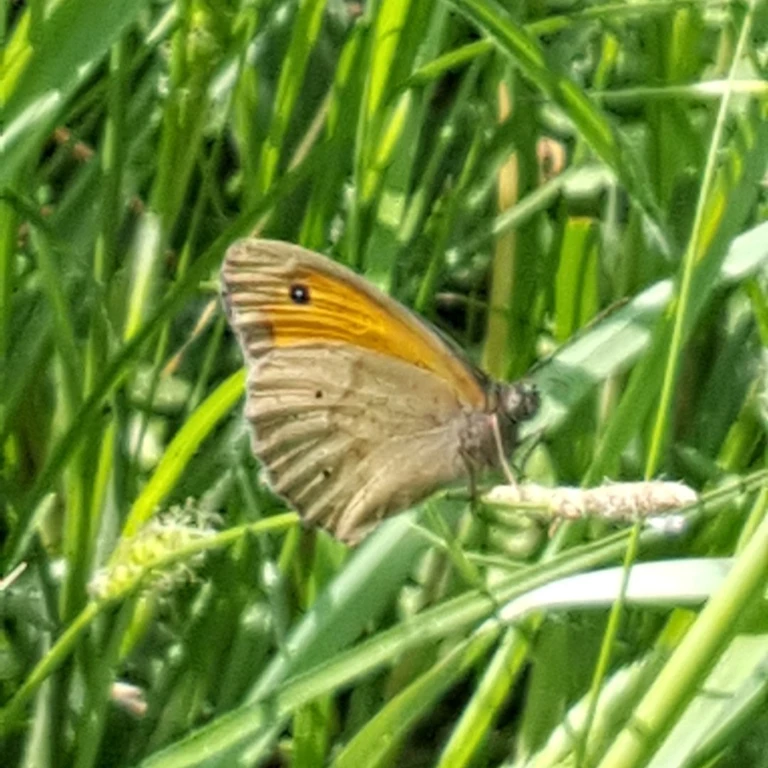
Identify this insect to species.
Maniola jurtina
